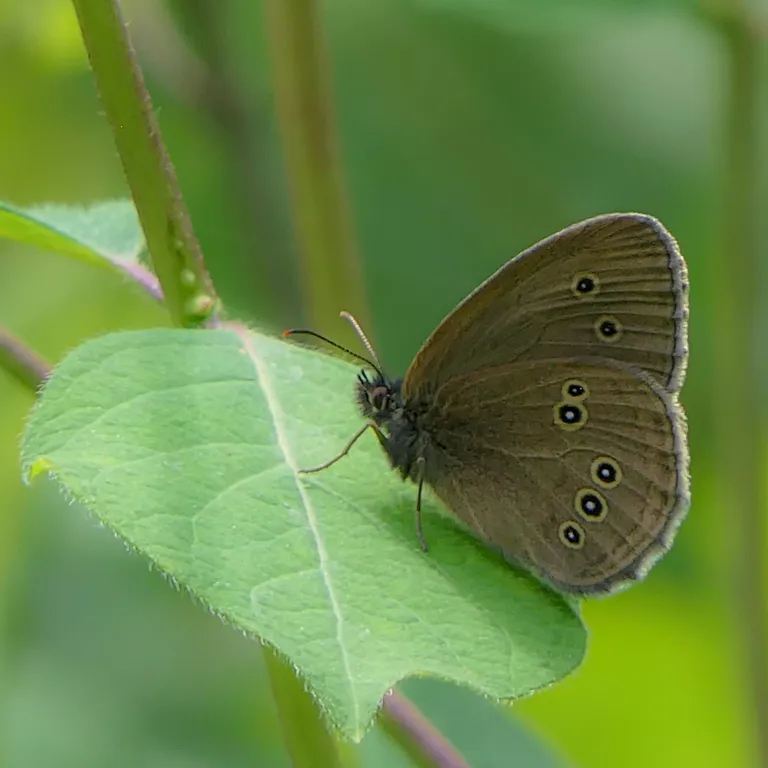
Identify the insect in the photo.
Aphantopus hyperantus
